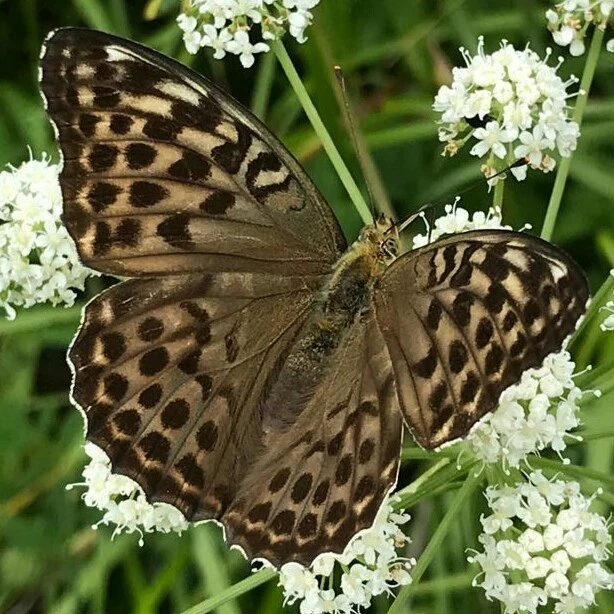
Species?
Argynnis paphia
